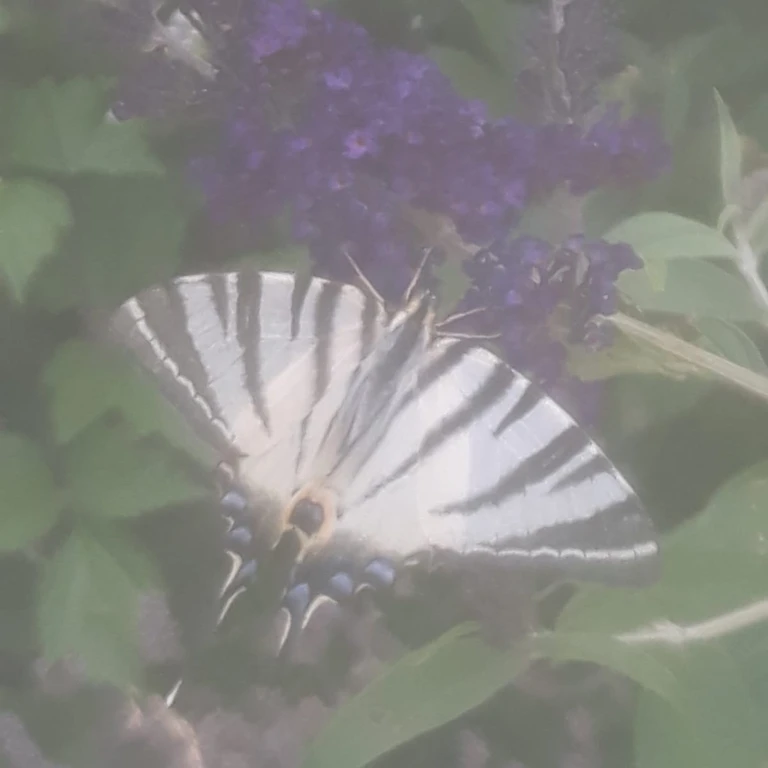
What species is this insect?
Iphiclides podalirius
